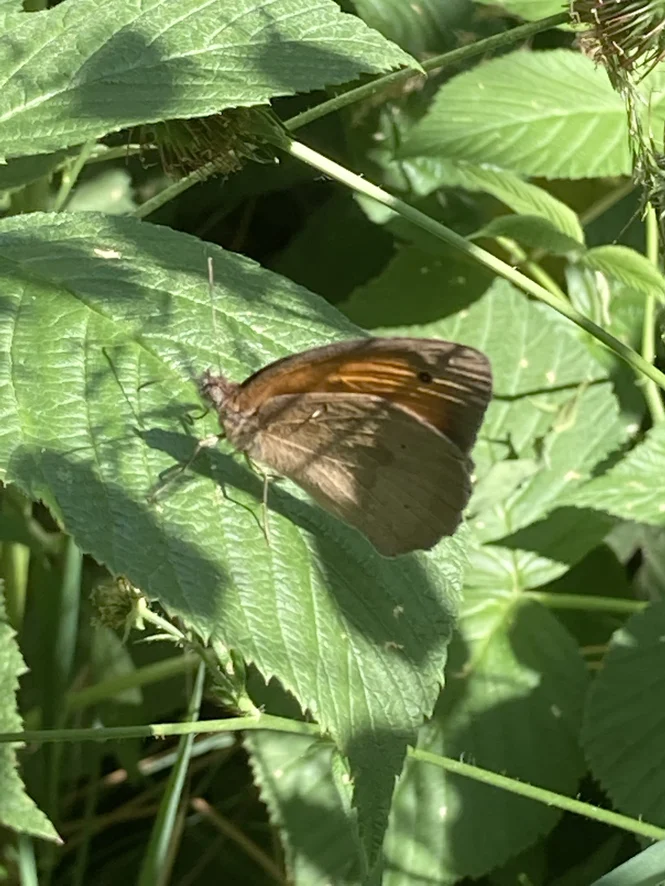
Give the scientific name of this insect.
Maniola jurtina
